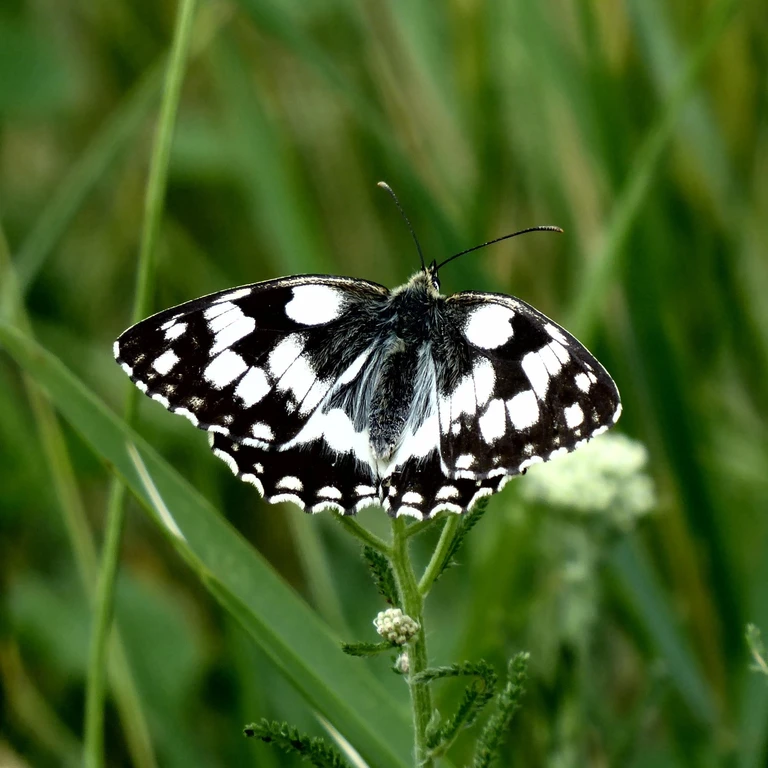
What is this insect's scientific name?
Melanargia galathea
